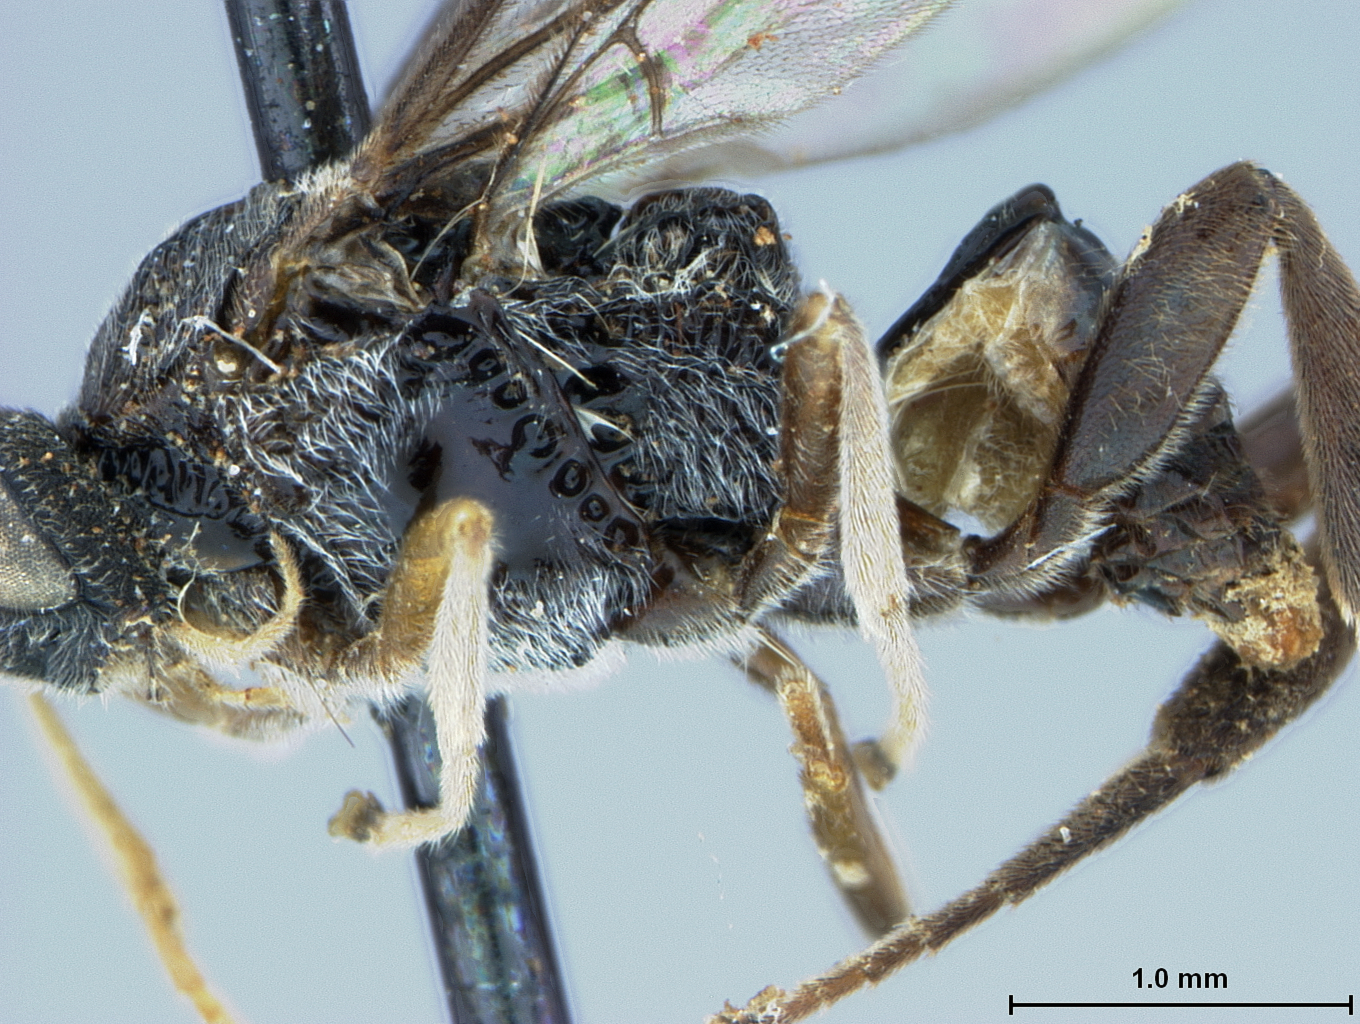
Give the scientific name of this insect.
Microplitis philippinensis
